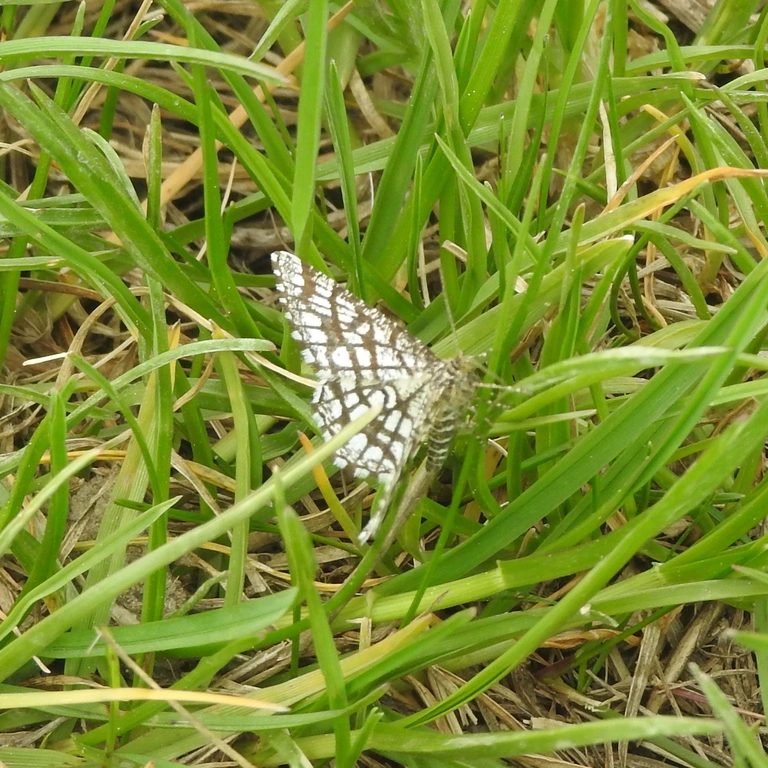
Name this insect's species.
Chiasmia clathrata
